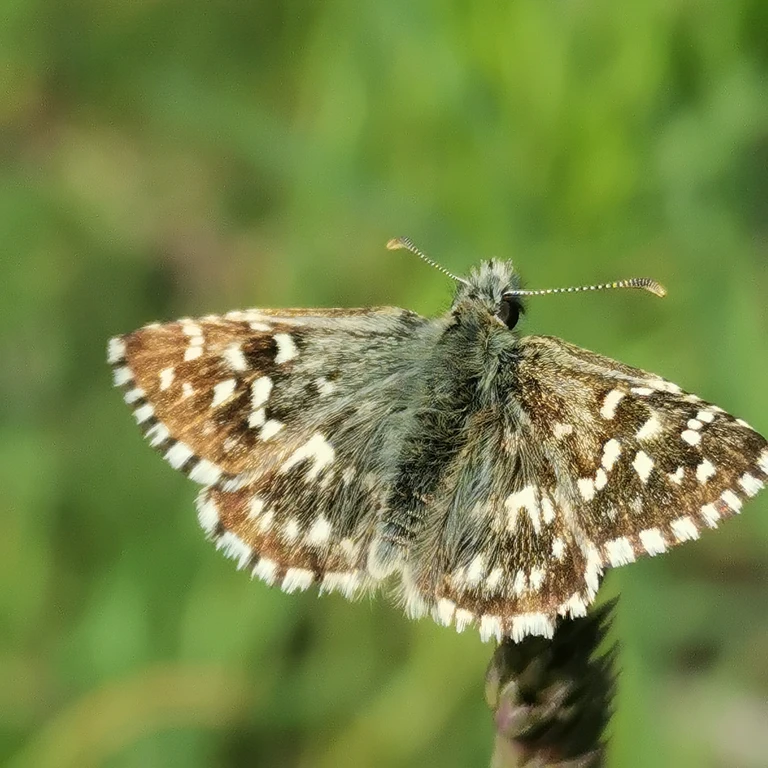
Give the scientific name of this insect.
Pyrgus malvae
